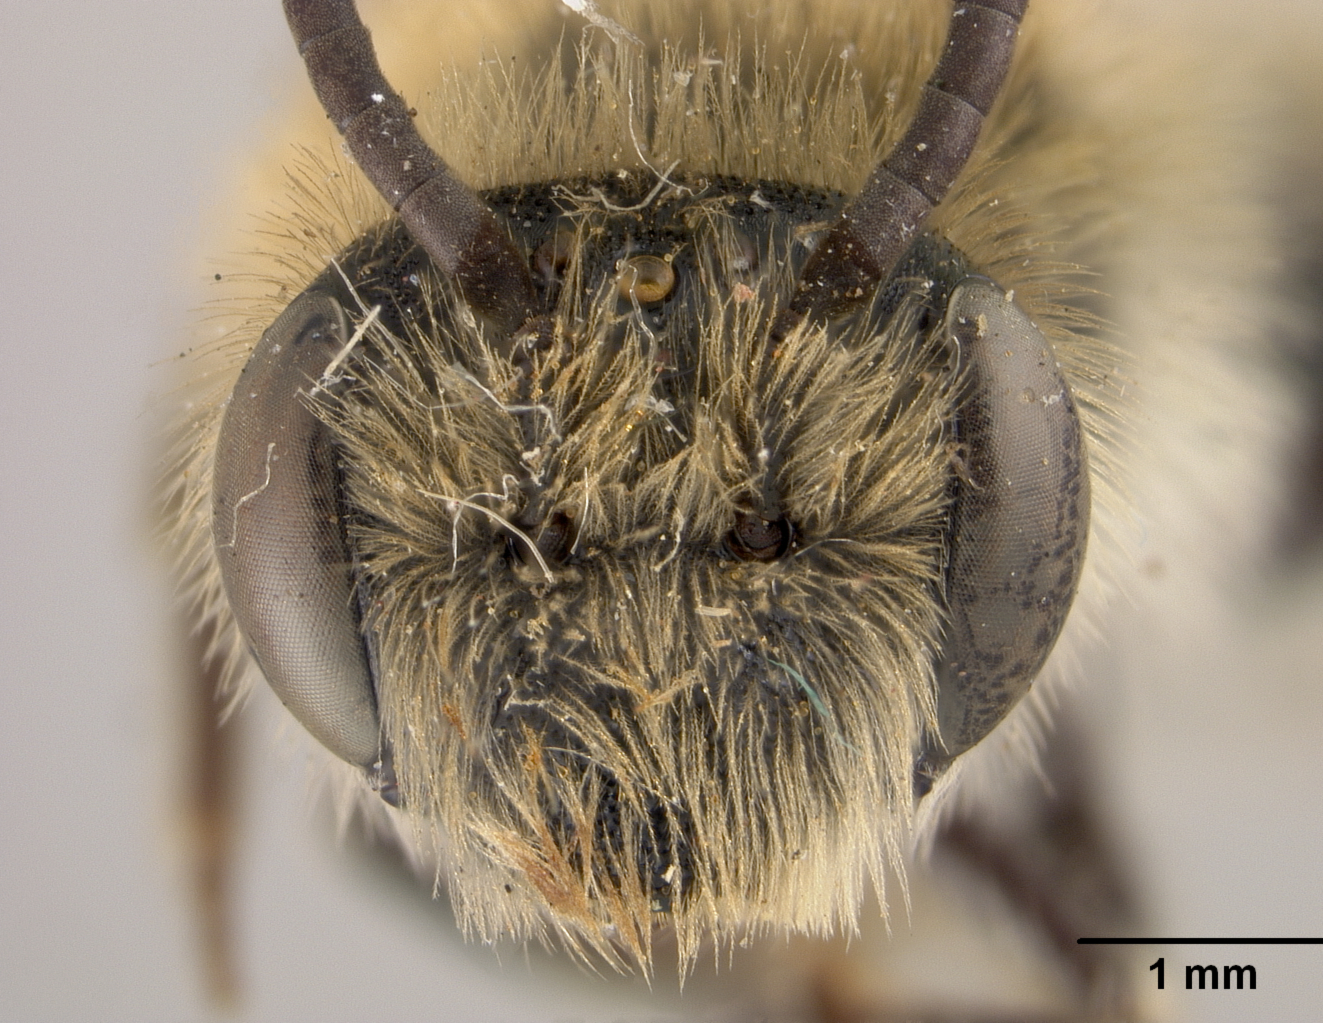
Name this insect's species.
Andrena winkleyi
